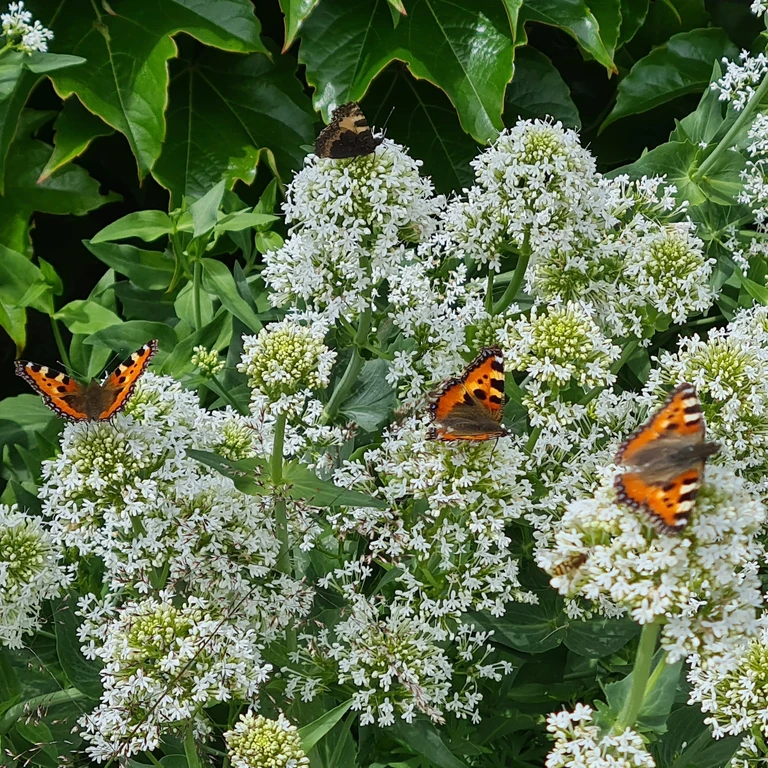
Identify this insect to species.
Aglais urticae
